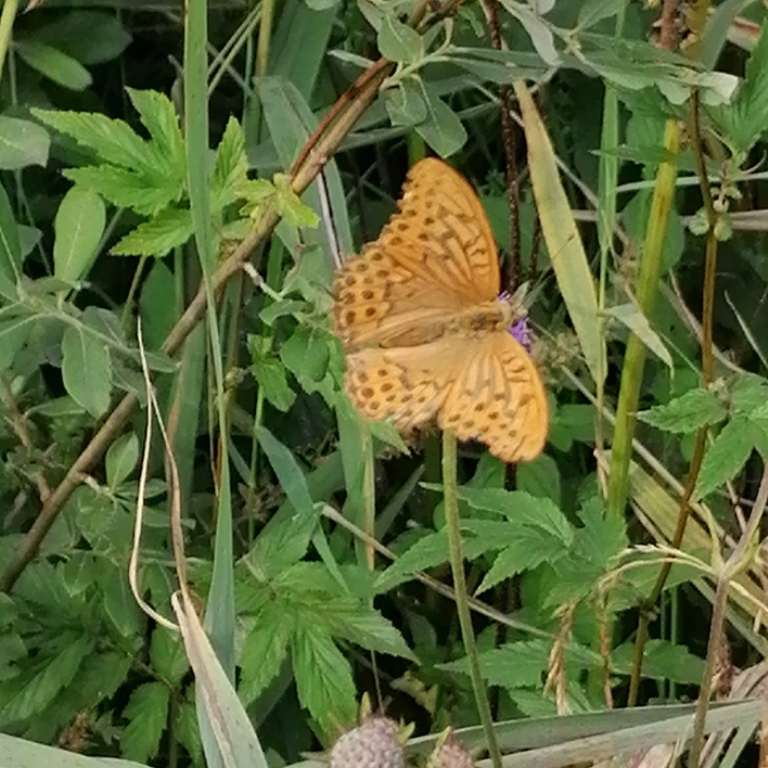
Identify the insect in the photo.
Argynnis paphia
